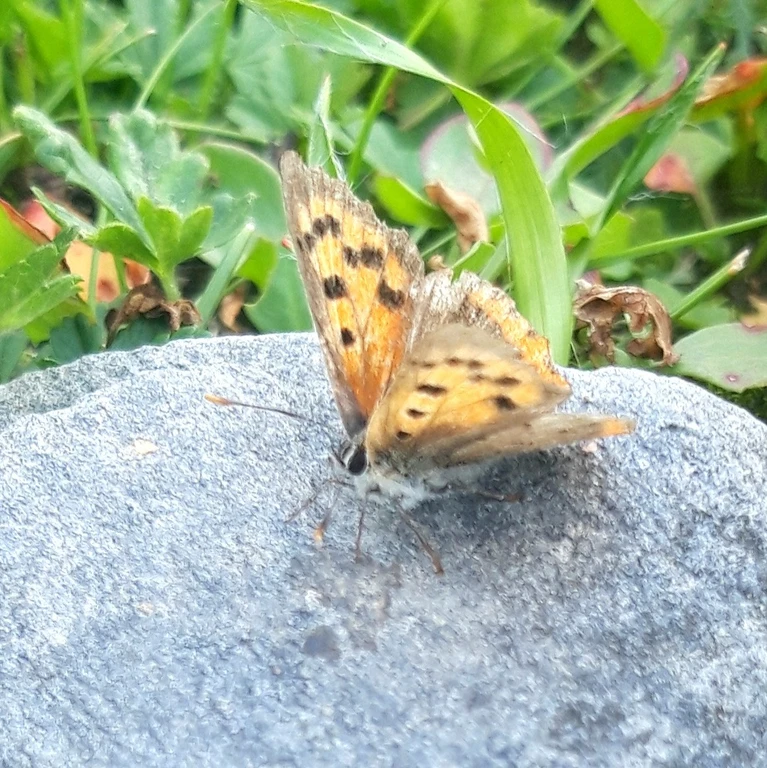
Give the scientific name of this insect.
Lycaena phlaeas
